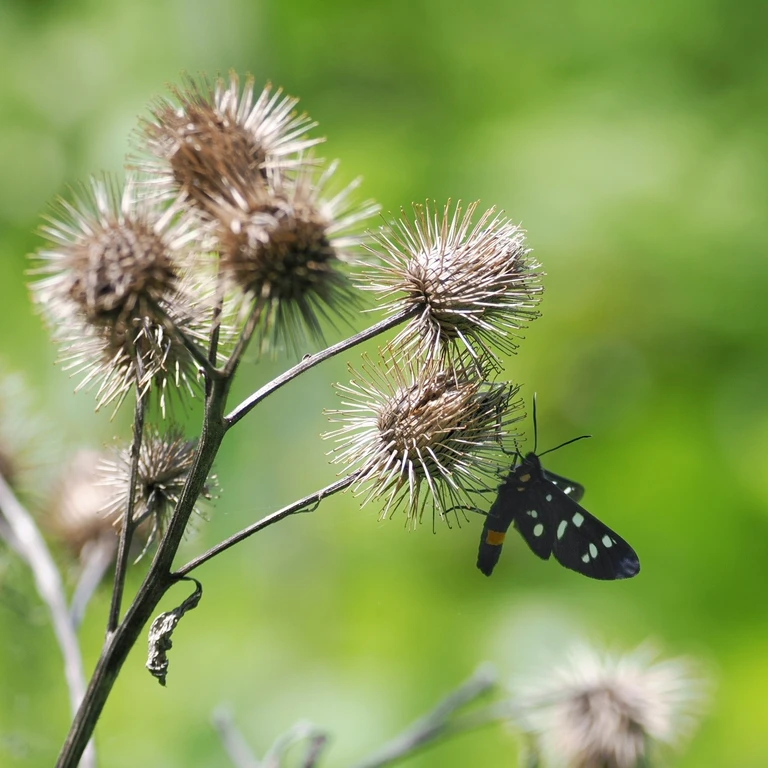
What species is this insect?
Amata phegea
